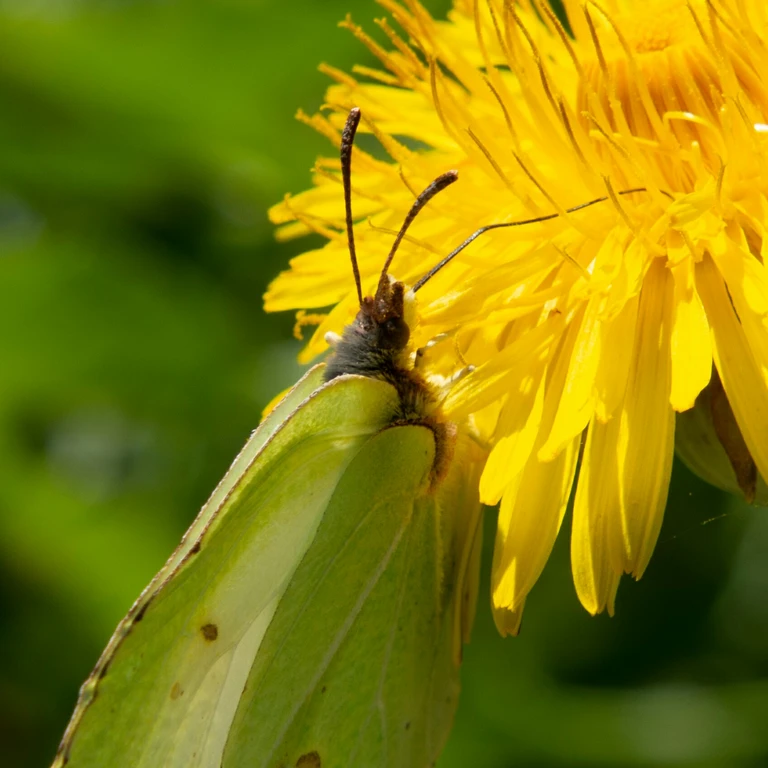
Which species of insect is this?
Gonepteryx rhamni
